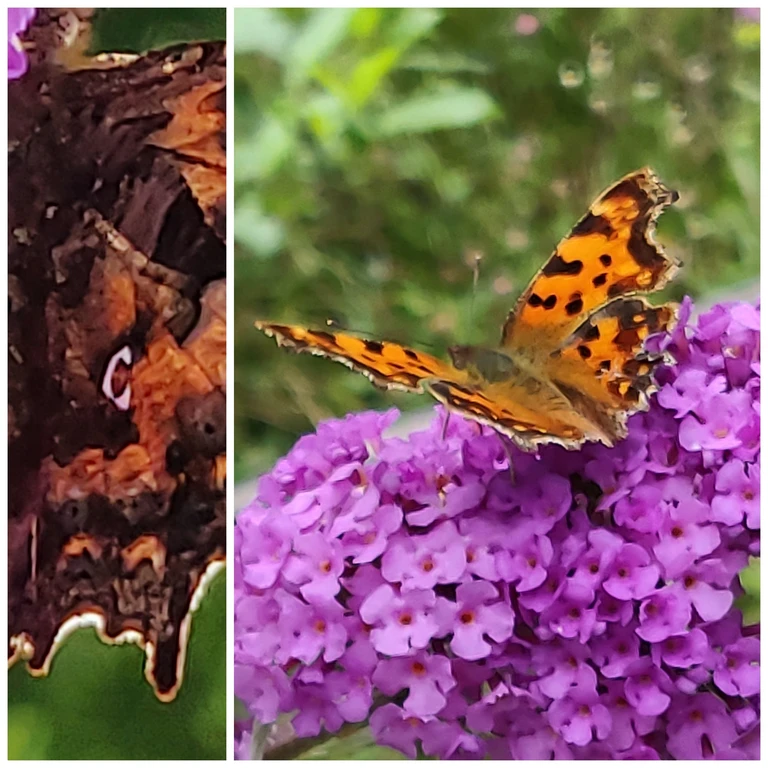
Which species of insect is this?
Polygonia c-album
